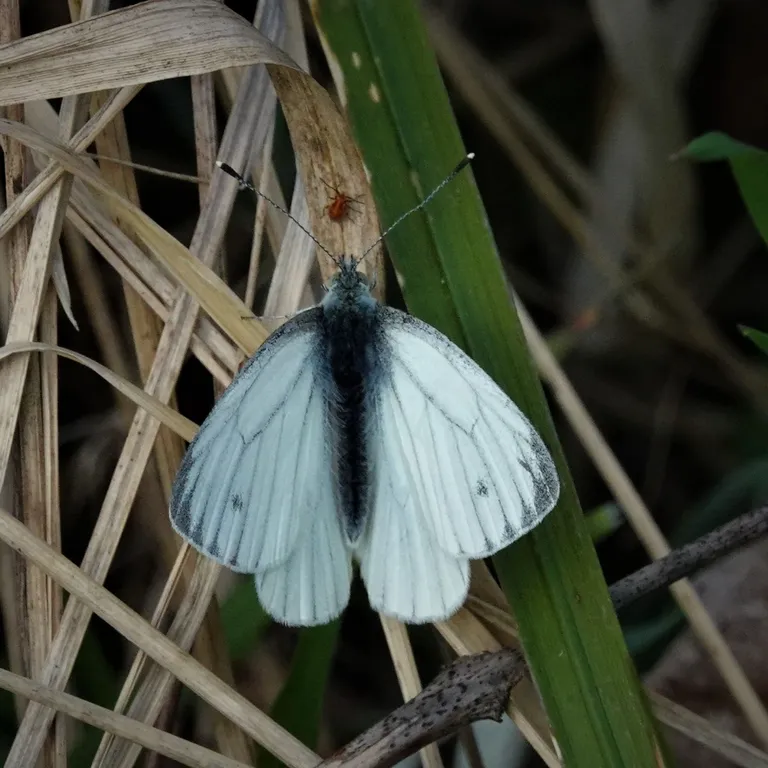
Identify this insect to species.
Pieris napi
